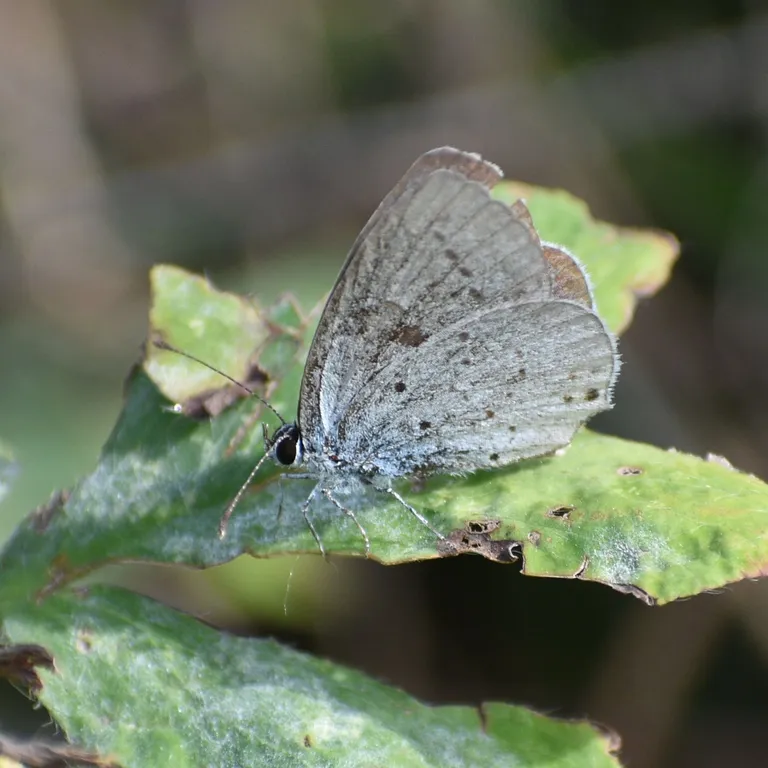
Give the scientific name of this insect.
Cupido argiades (also Elkalyce argiades)
